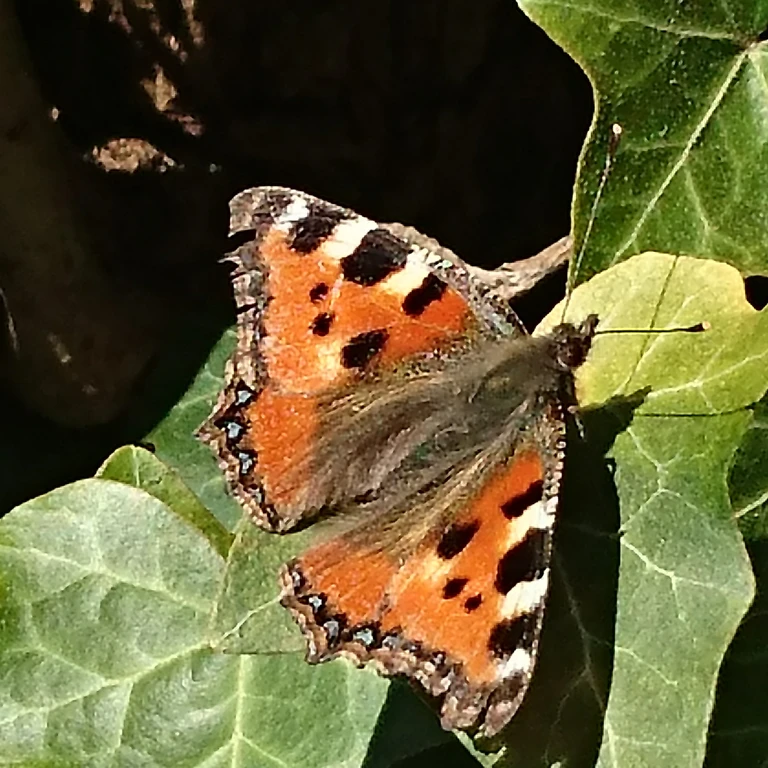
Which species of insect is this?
Aglais urticae
